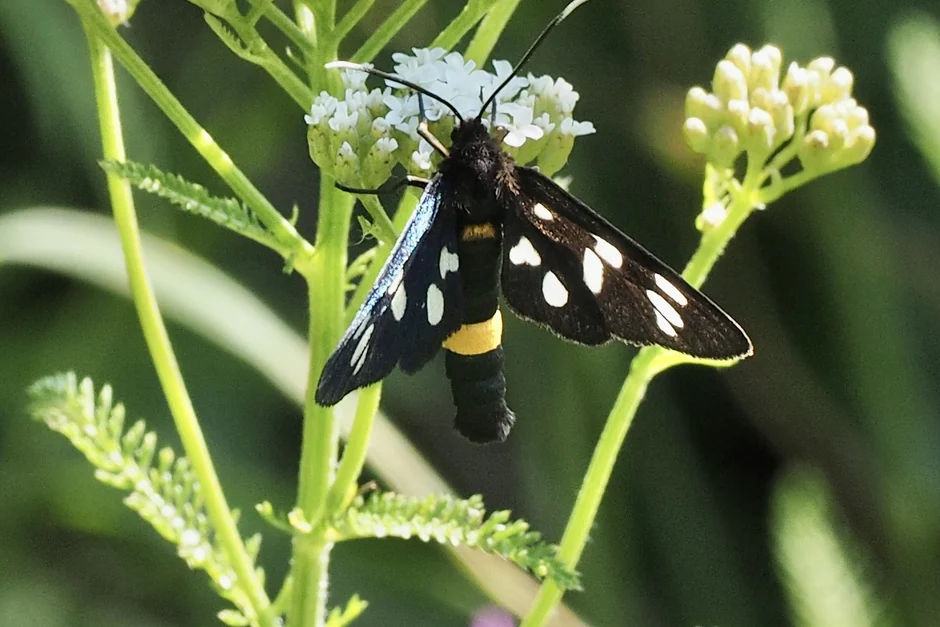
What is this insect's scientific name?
Amata phegea
